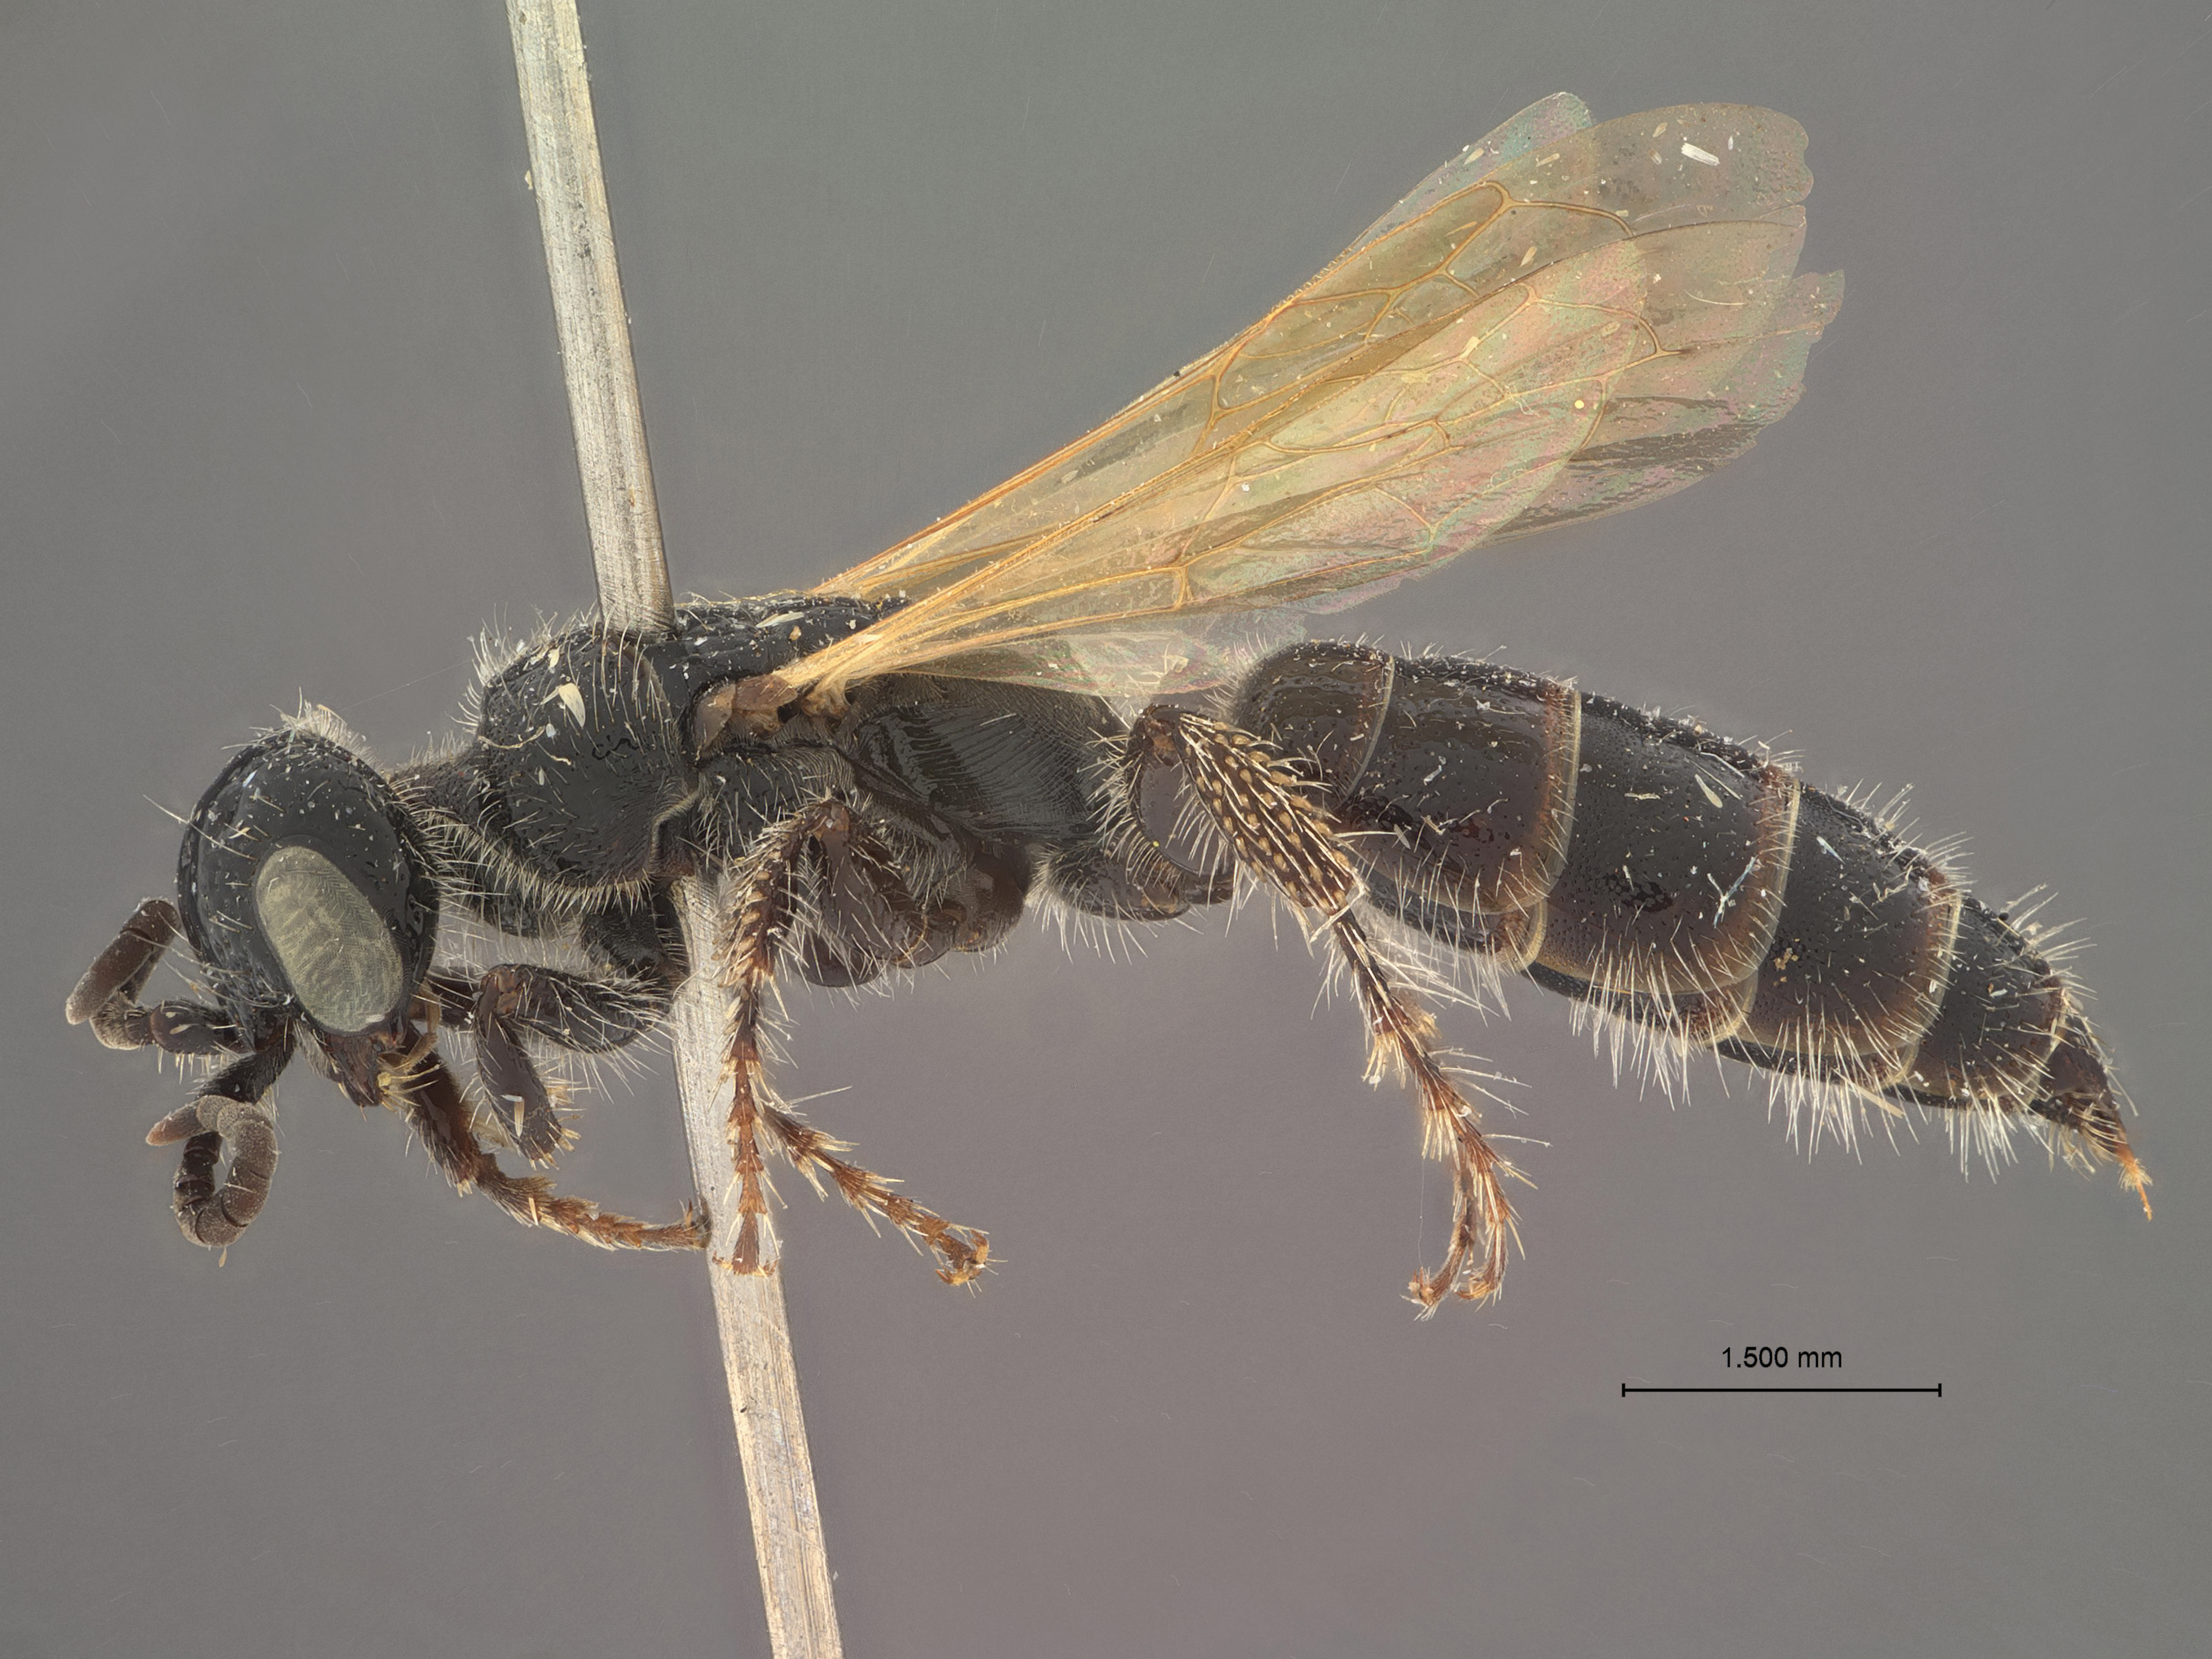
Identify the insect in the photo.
Mesa flavipennis
